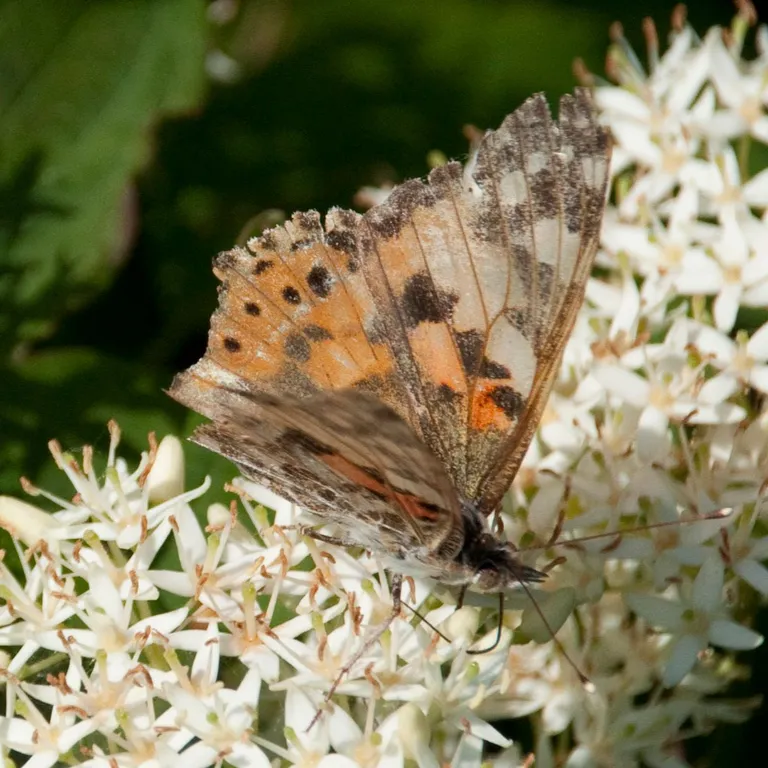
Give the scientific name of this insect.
Vanessa cardui
